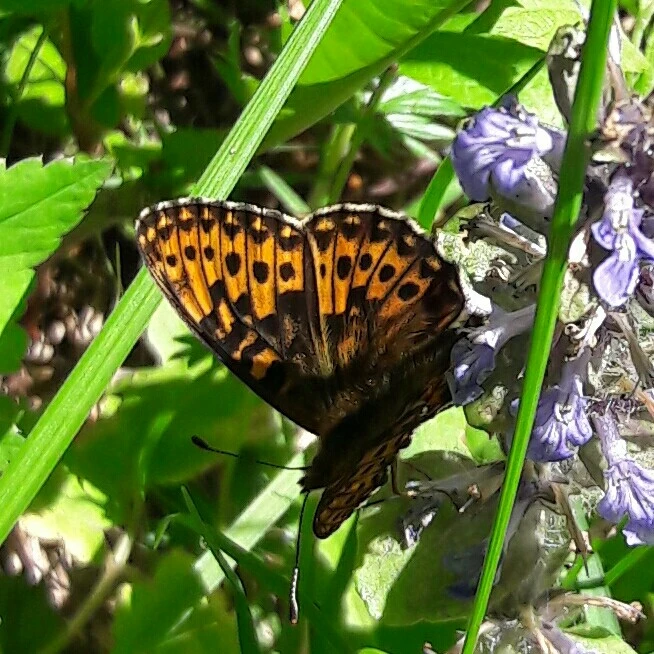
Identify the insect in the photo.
Boloria euphrosyne (also Clossiana euphrosyne)
